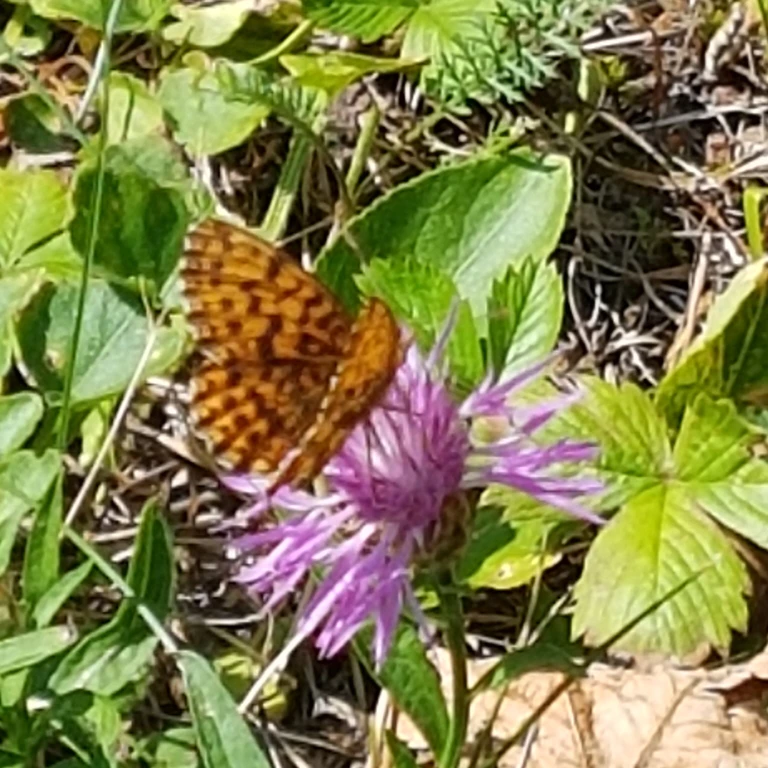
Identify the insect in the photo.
Boloria dia
